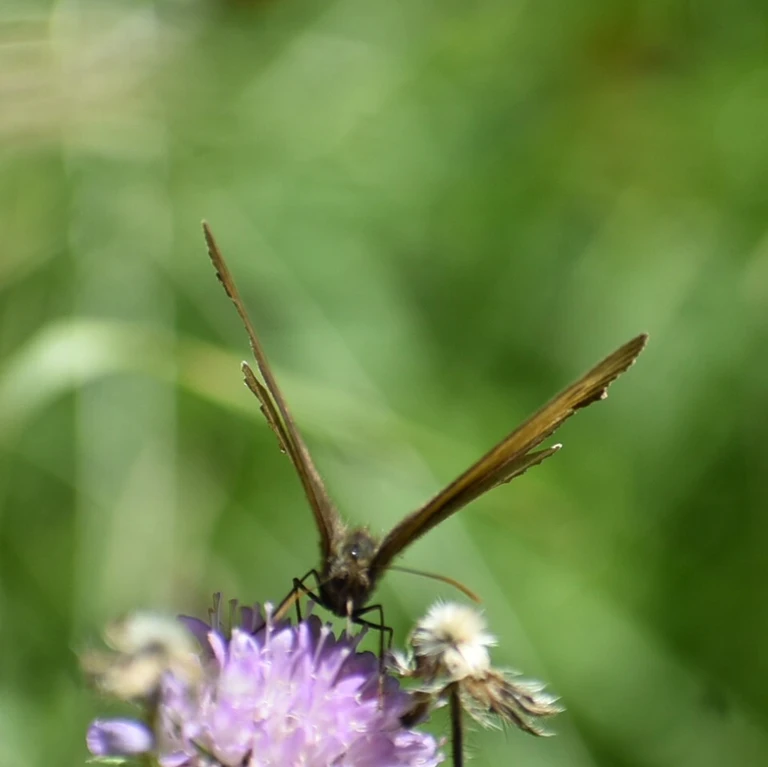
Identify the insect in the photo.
Maniola jurtina
